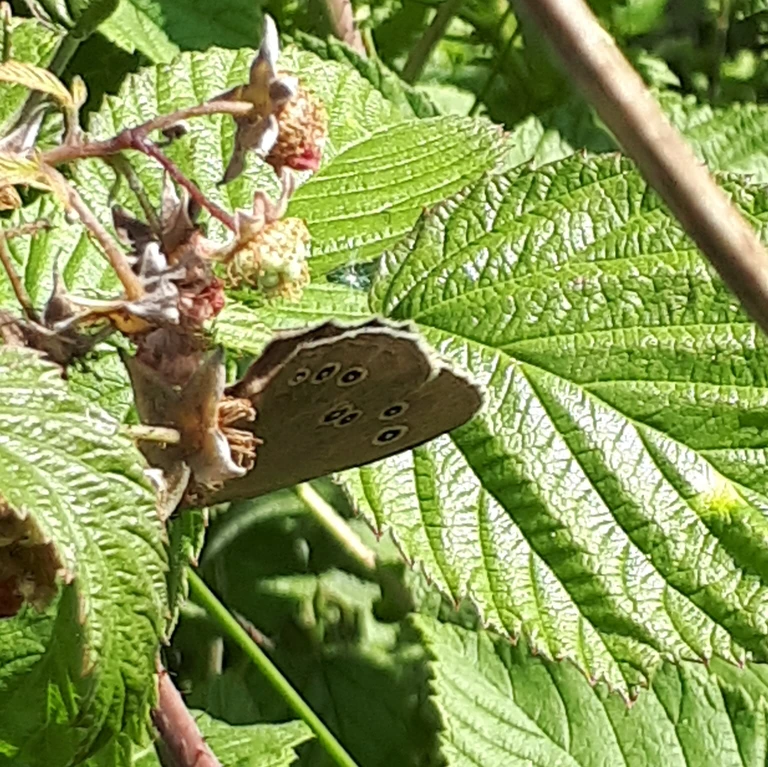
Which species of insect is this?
Aphantopus hyperantus
